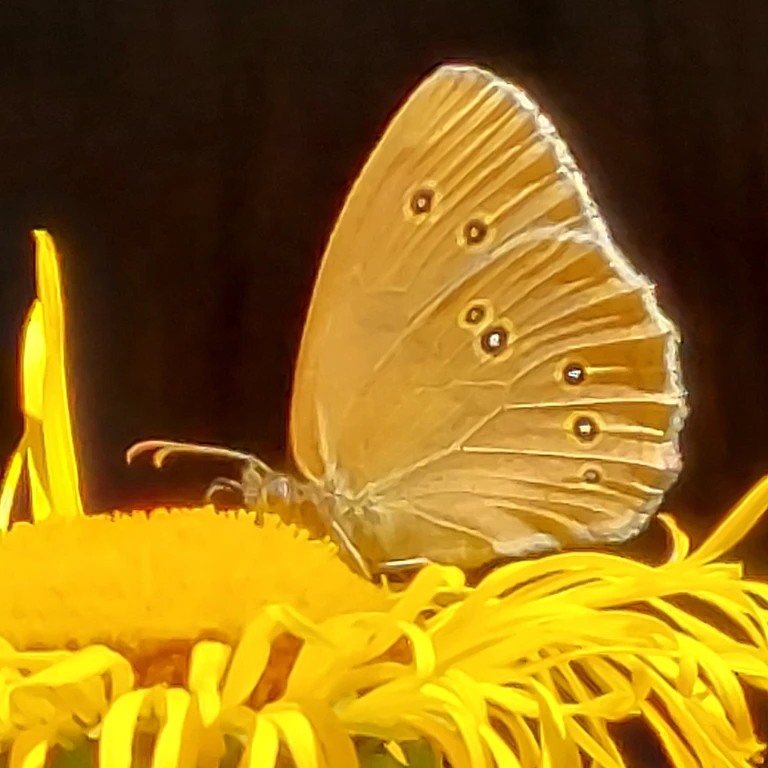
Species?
Aphantopus hyperantus
